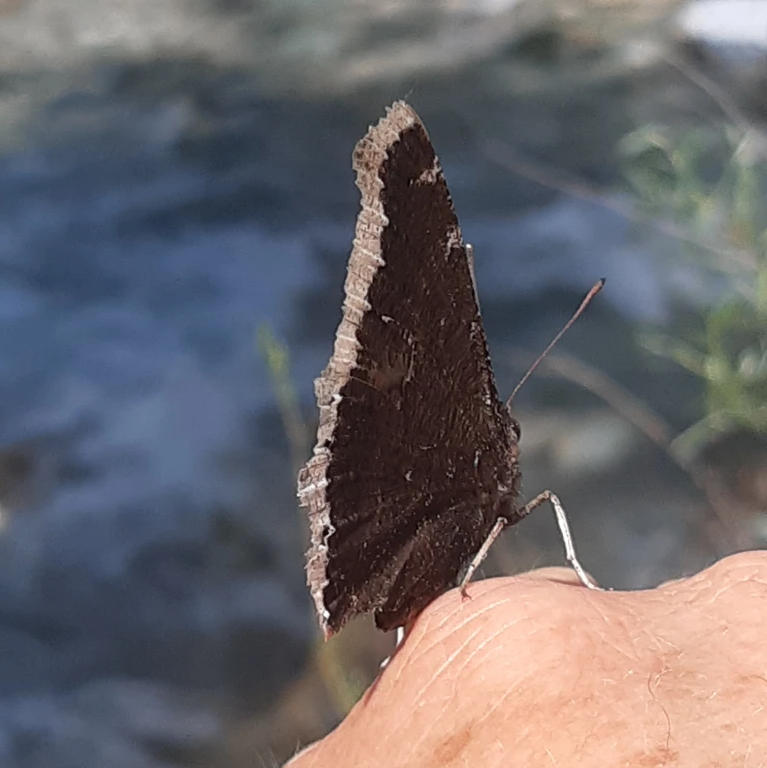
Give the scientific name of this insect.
Nymphalis antiopa
